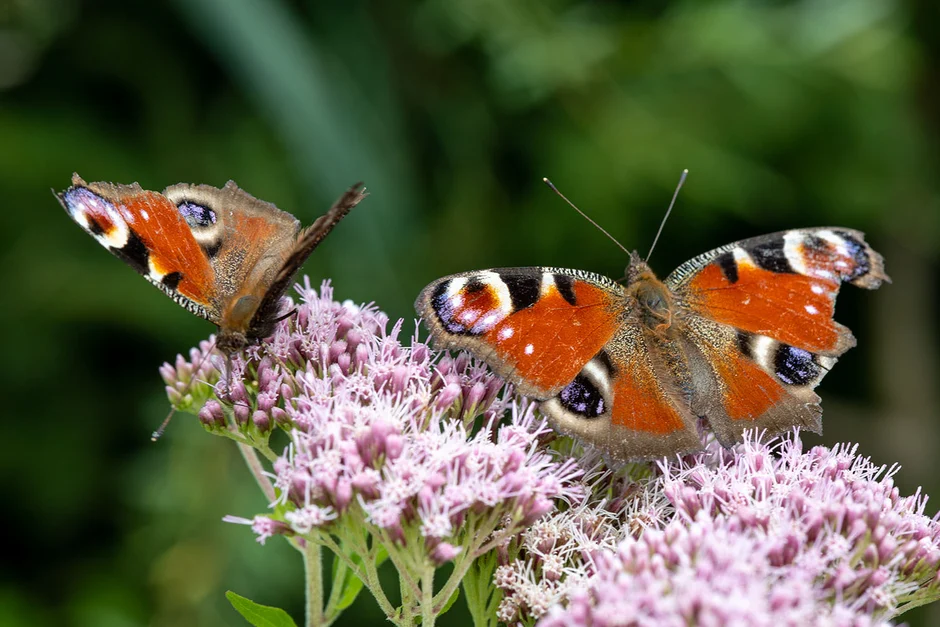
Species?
Aglais io
